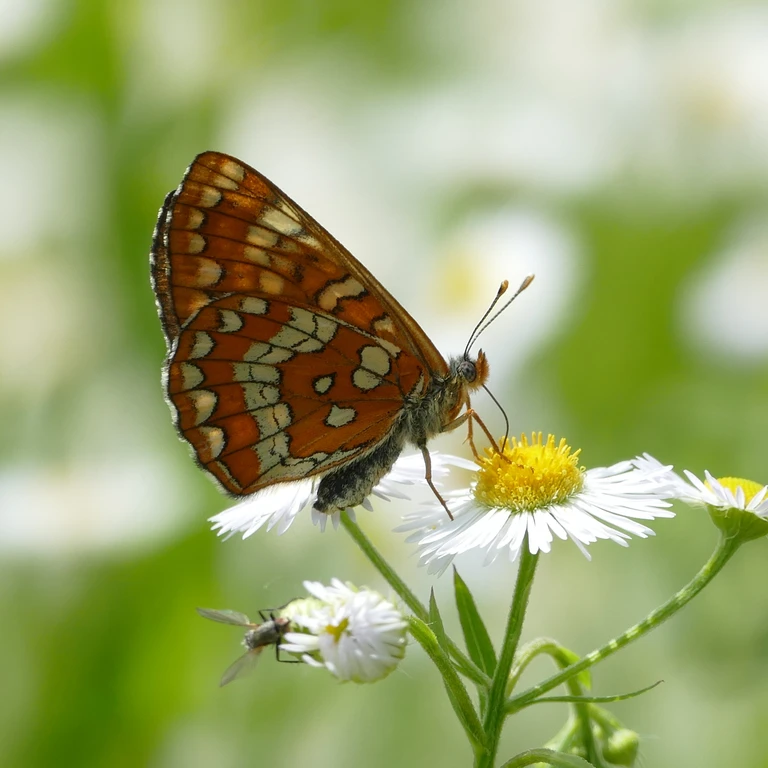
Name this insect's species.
Euphydryas maturna
